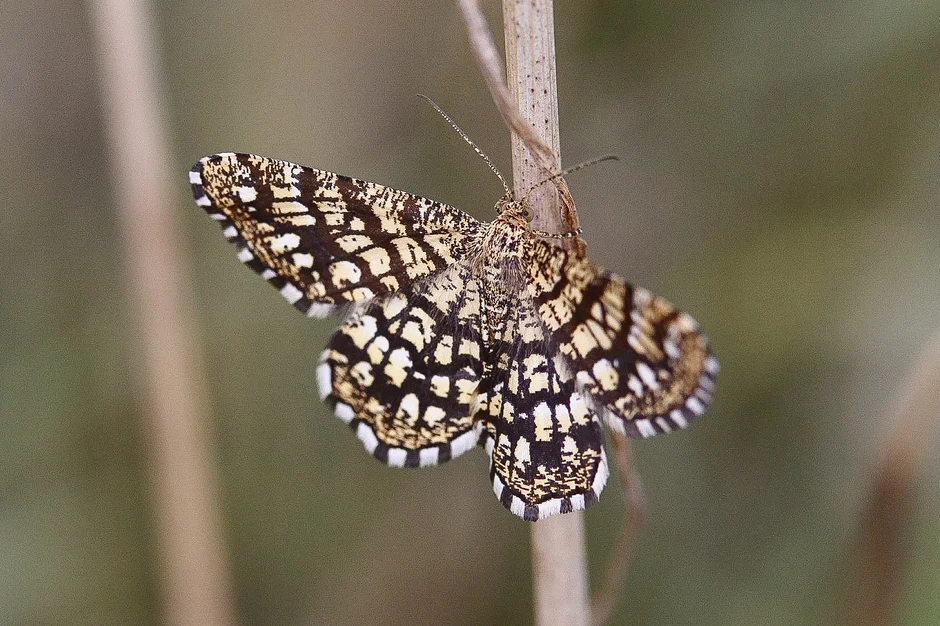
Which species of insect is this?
Chiasmia clathrata
